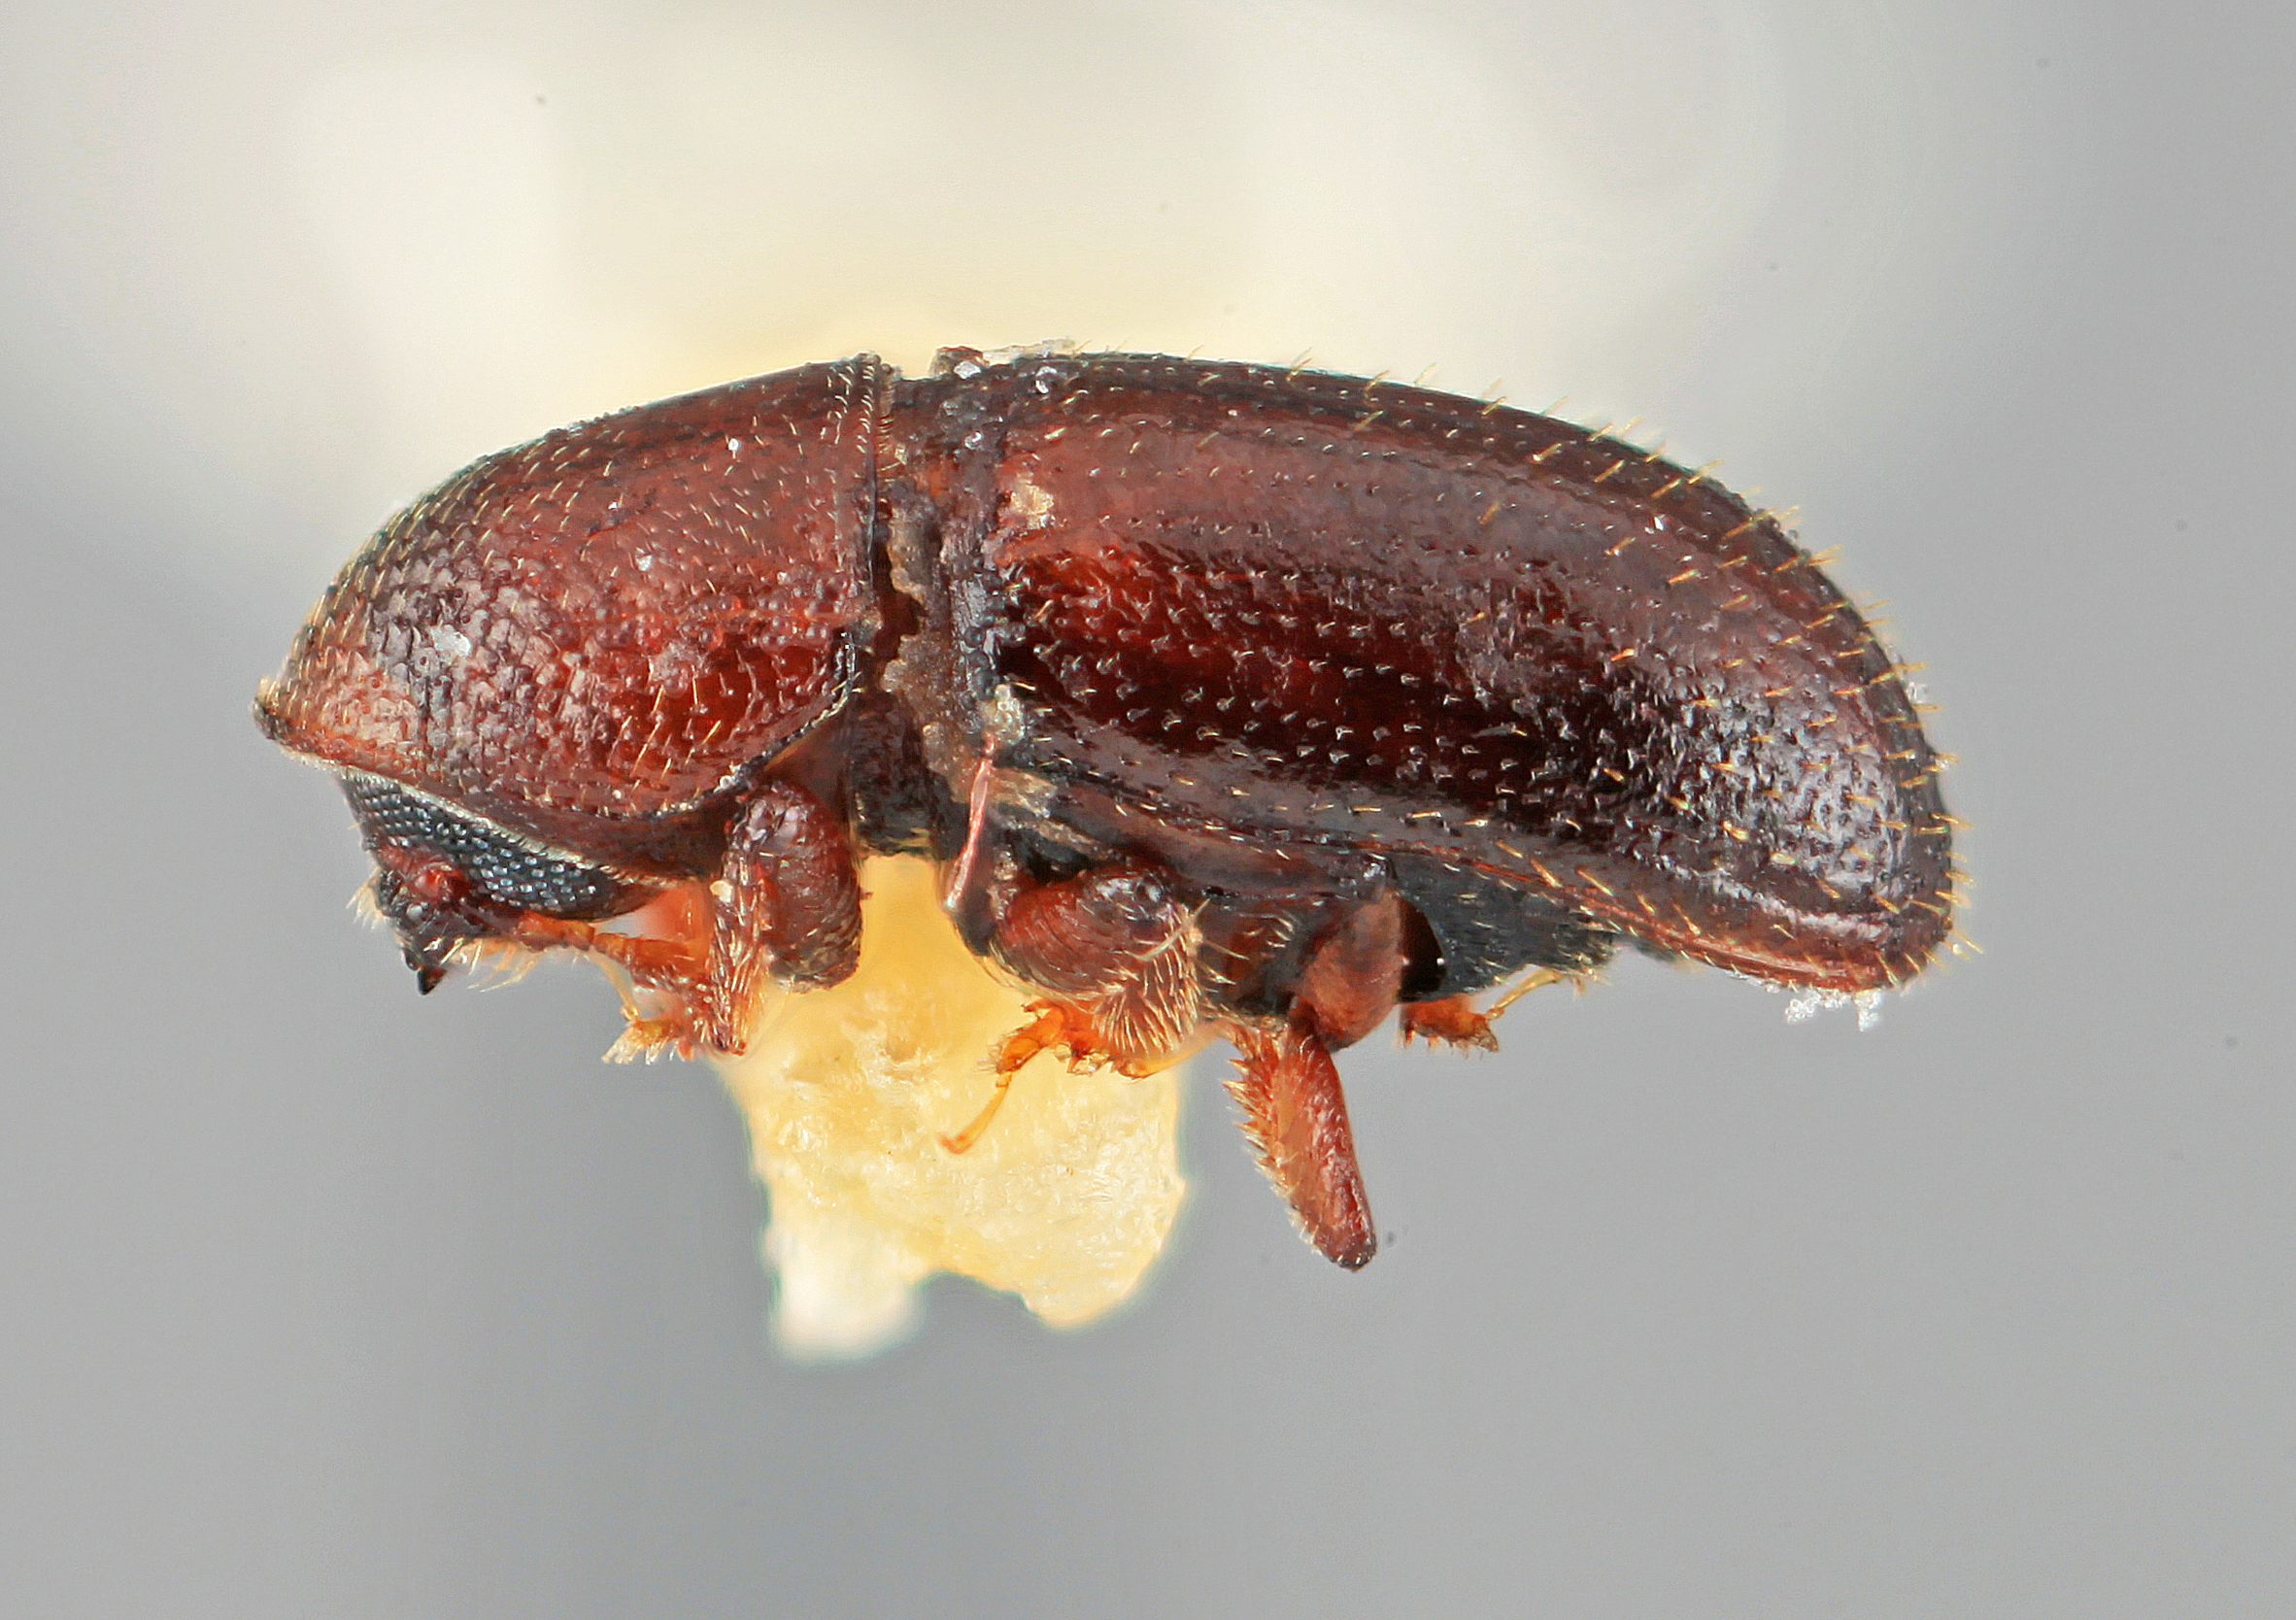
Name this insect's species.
Araptus uruguayensis
